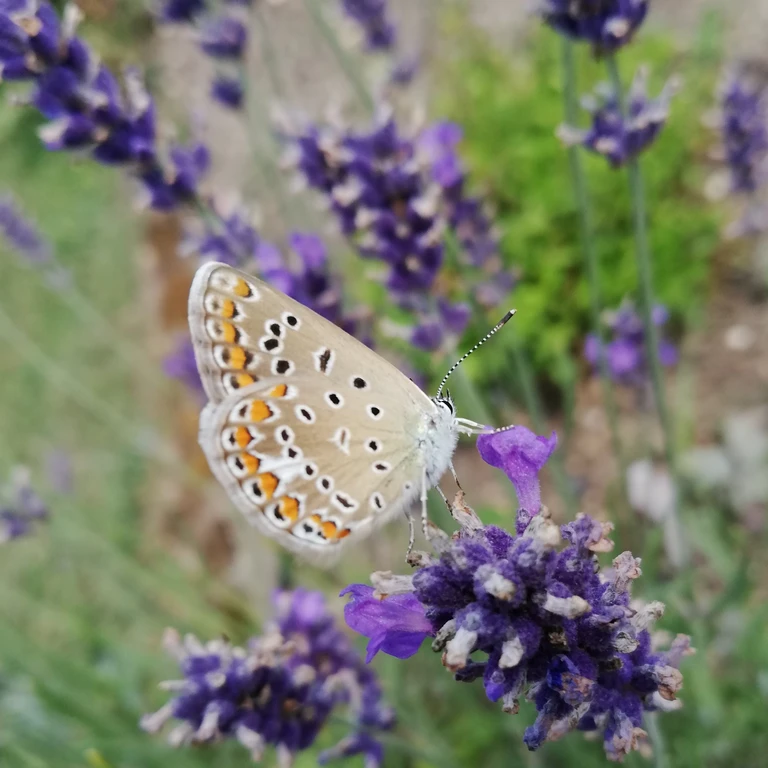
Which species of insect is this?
Polyommatus icarus
